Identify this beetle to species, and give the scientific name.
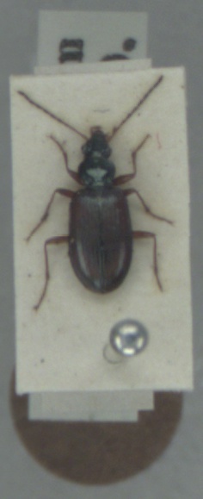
Bembidion testaceum
